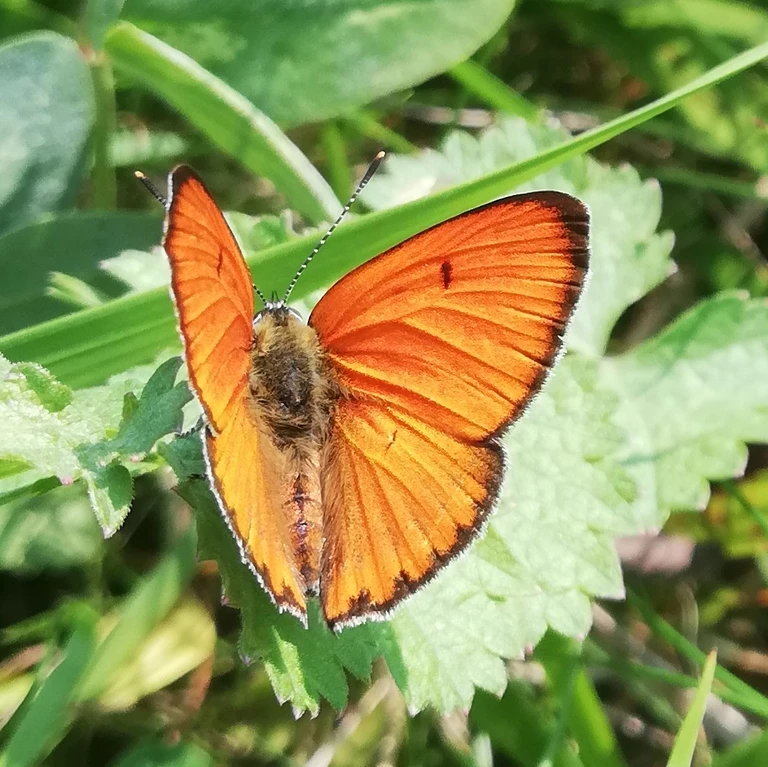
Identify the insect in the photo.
Lycaena dispar
